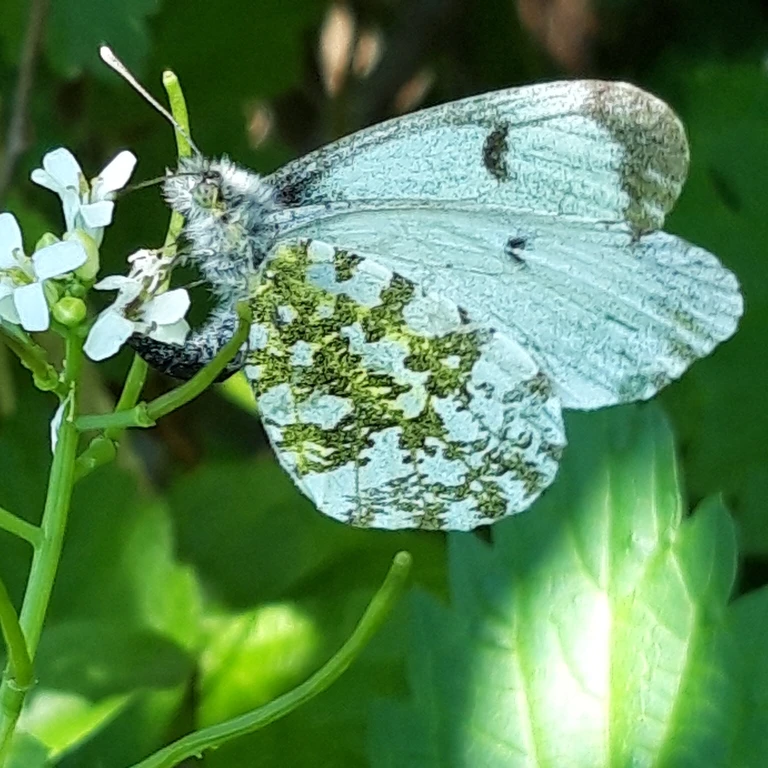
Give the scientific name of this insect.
Anthocharis cardamines
